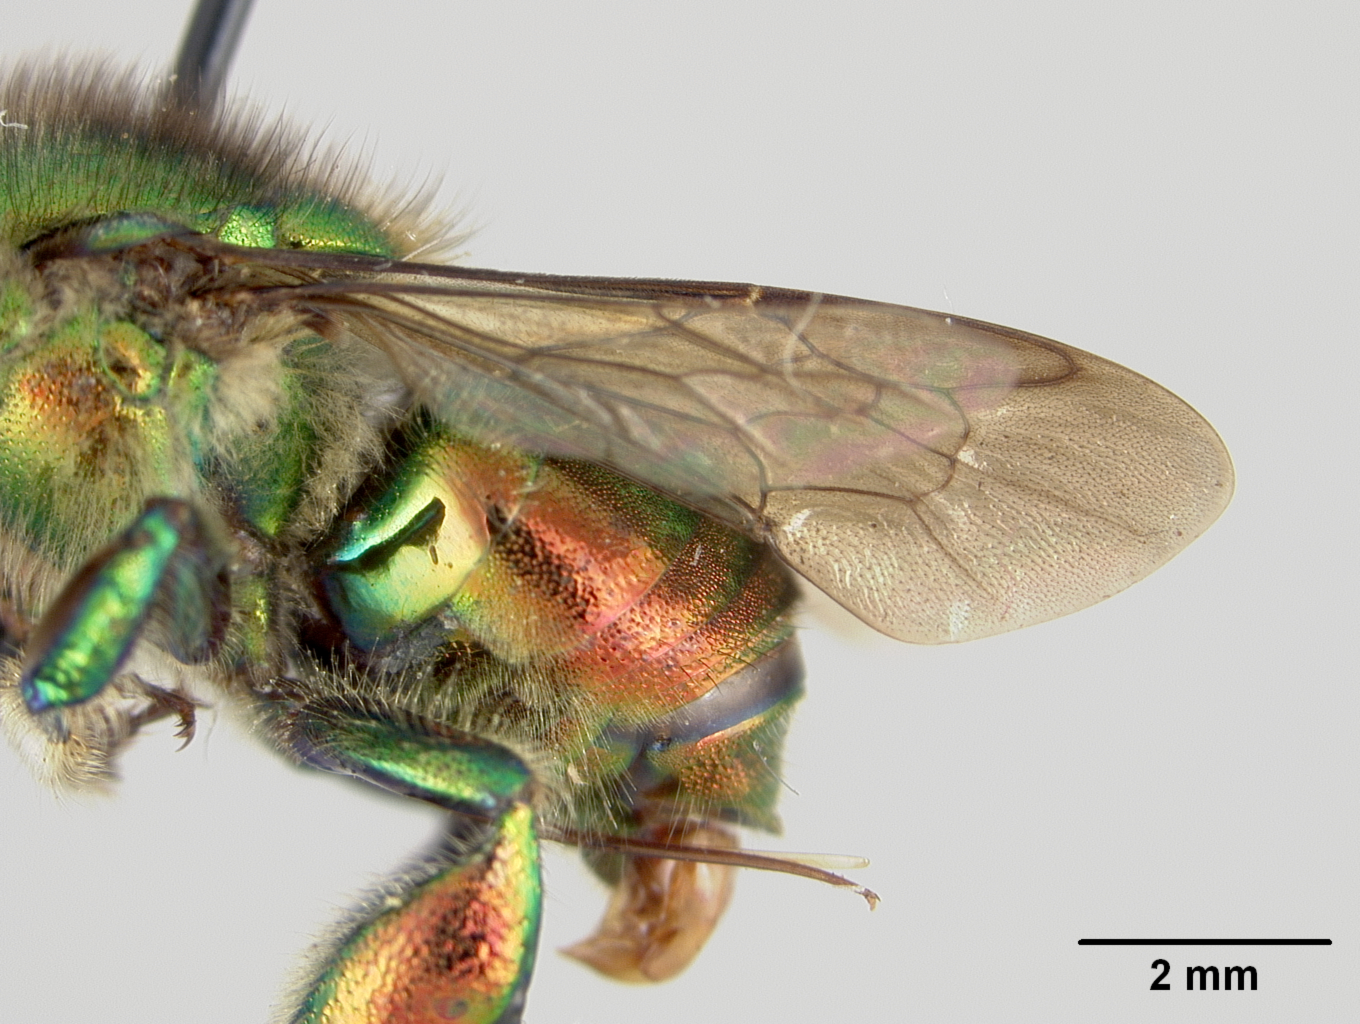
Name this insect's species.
Euglossa oleolucens
